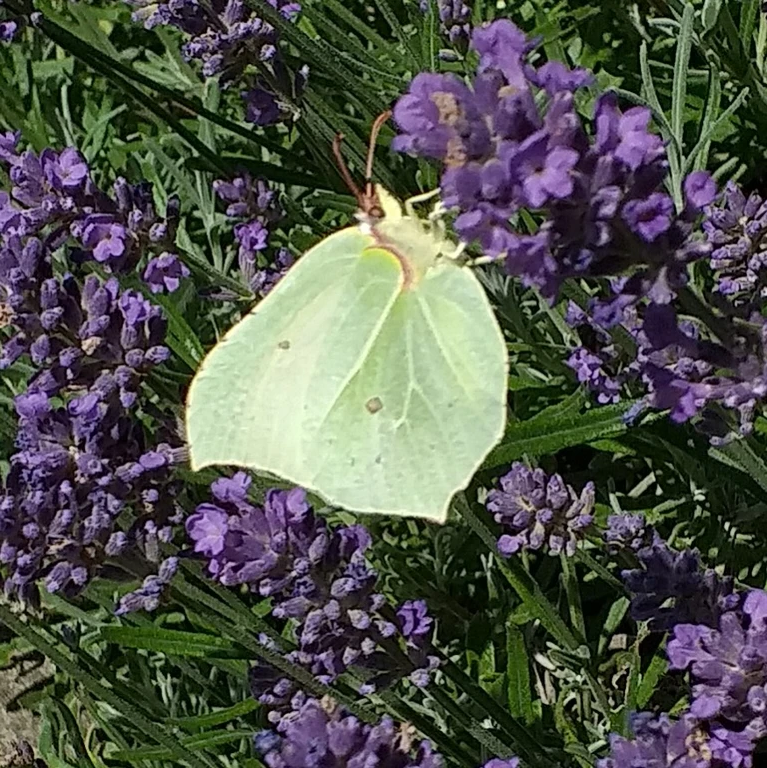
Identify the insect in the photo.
Gonepteryx rhamni
